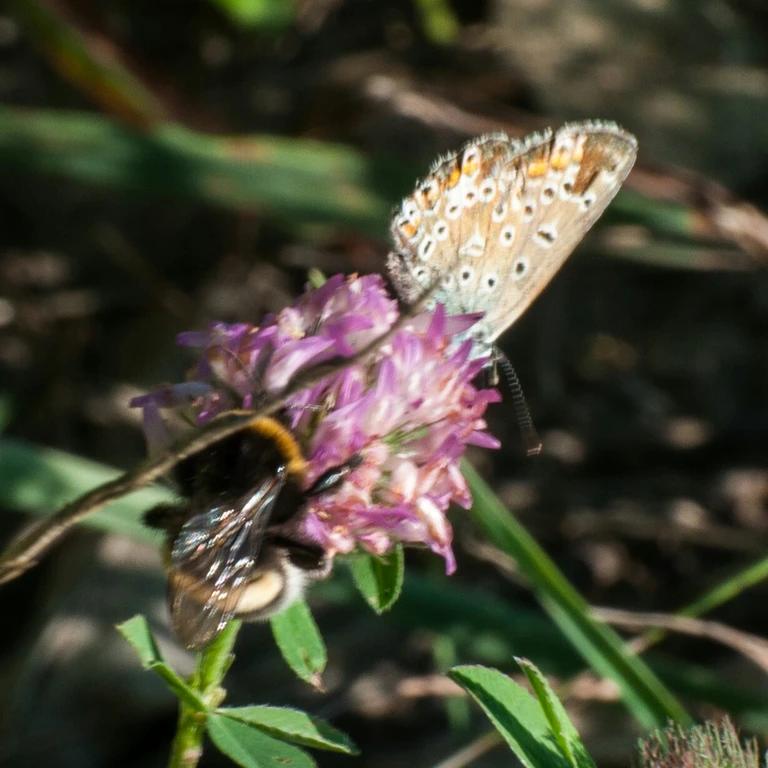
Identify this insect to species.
Polyommatus icarus
